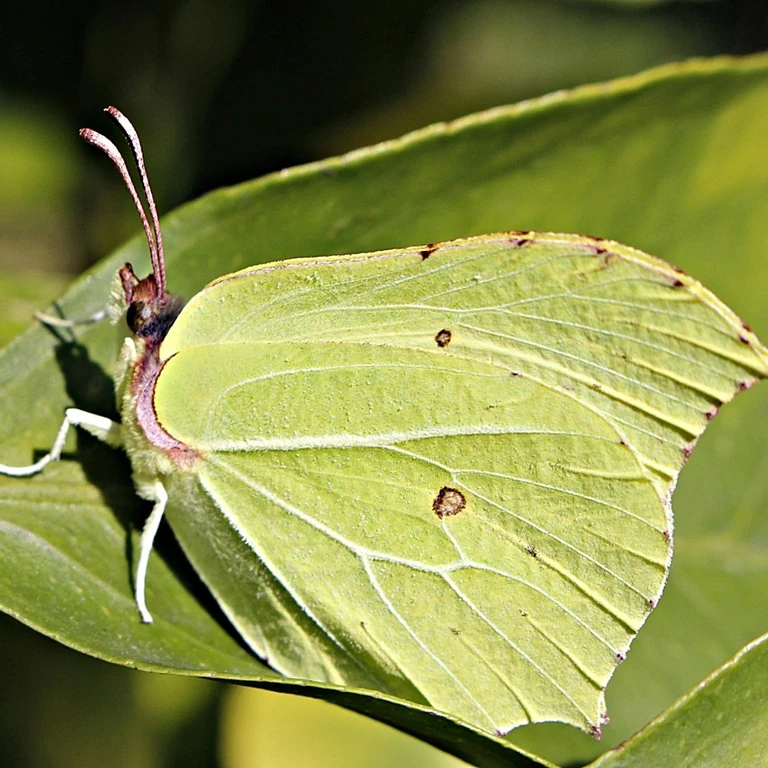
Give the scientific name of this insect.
Gonepteryx rhamni
